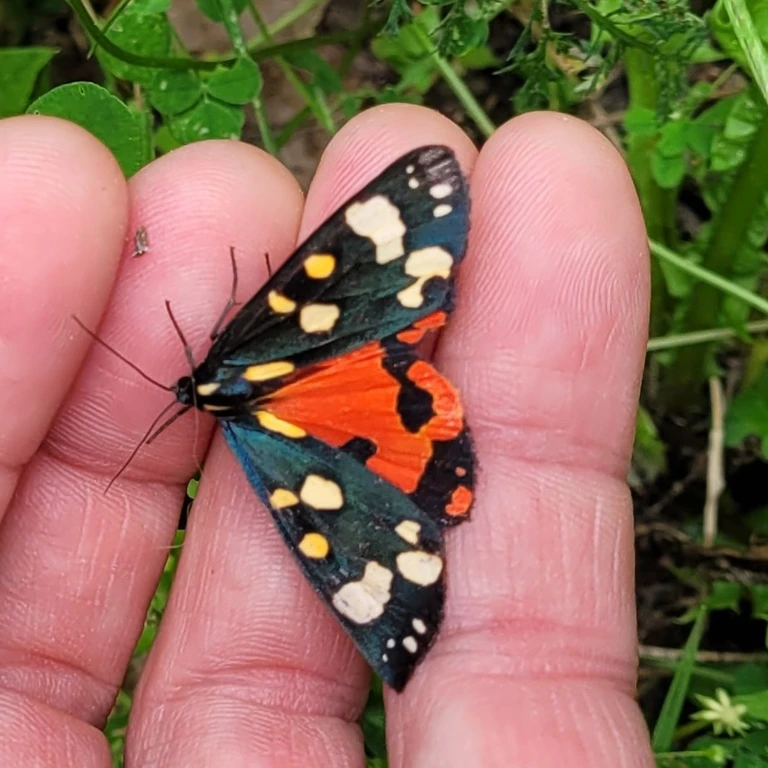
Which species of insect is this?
Callimorpha dominula
